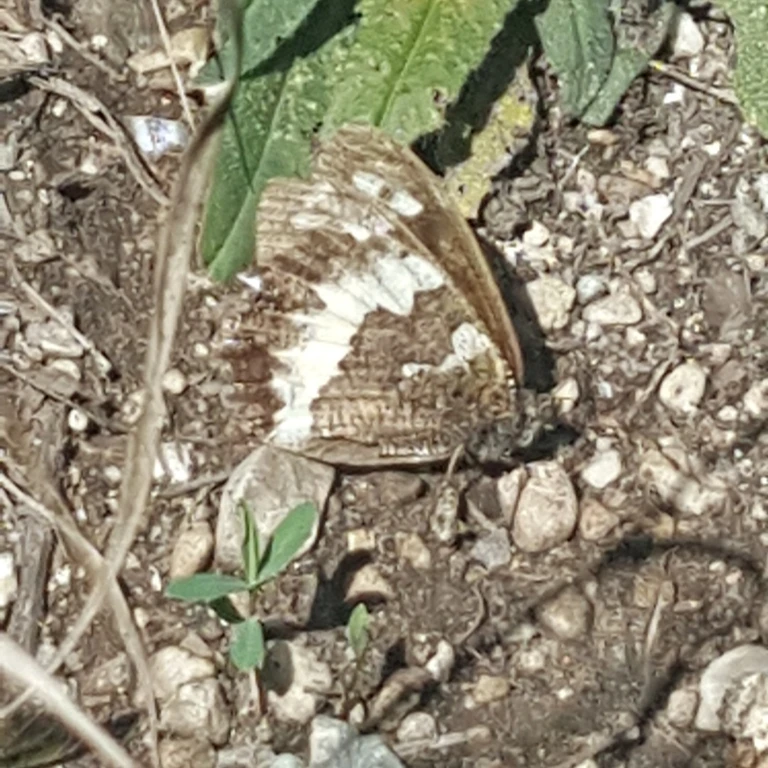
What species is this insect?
Brintesia circe
